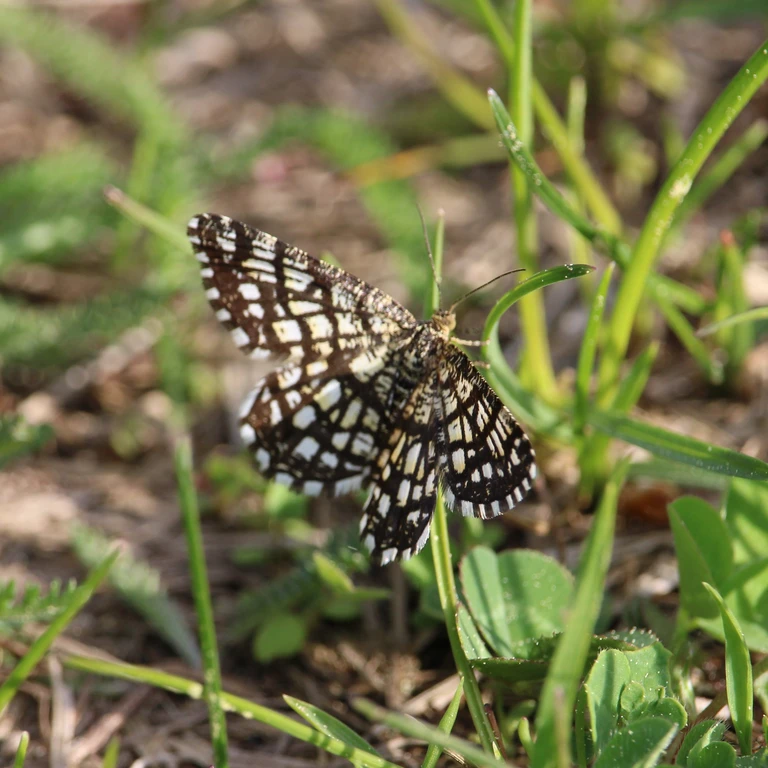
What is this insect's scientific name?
Chiasmia clathrata
